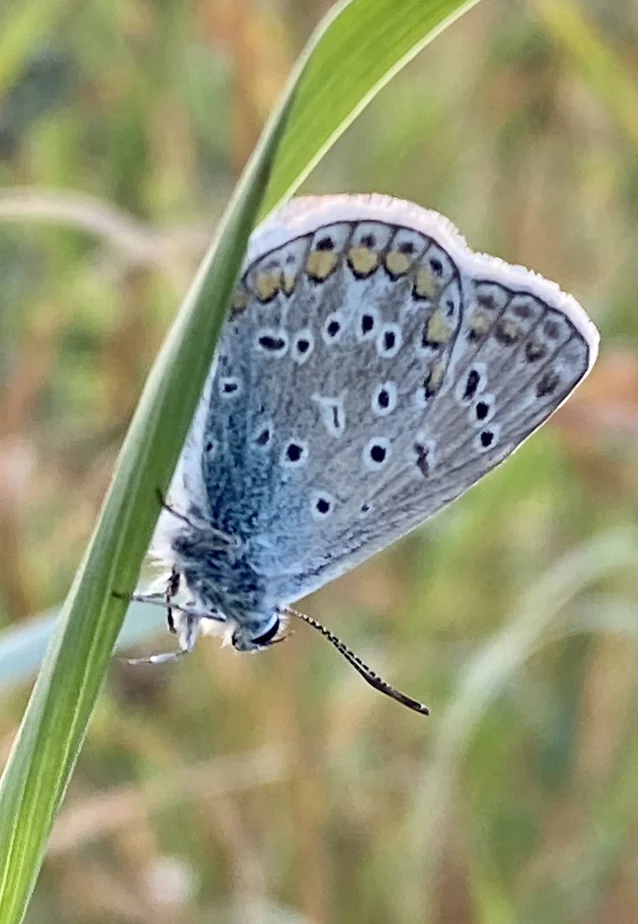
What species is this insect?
Polyommatus icarus
